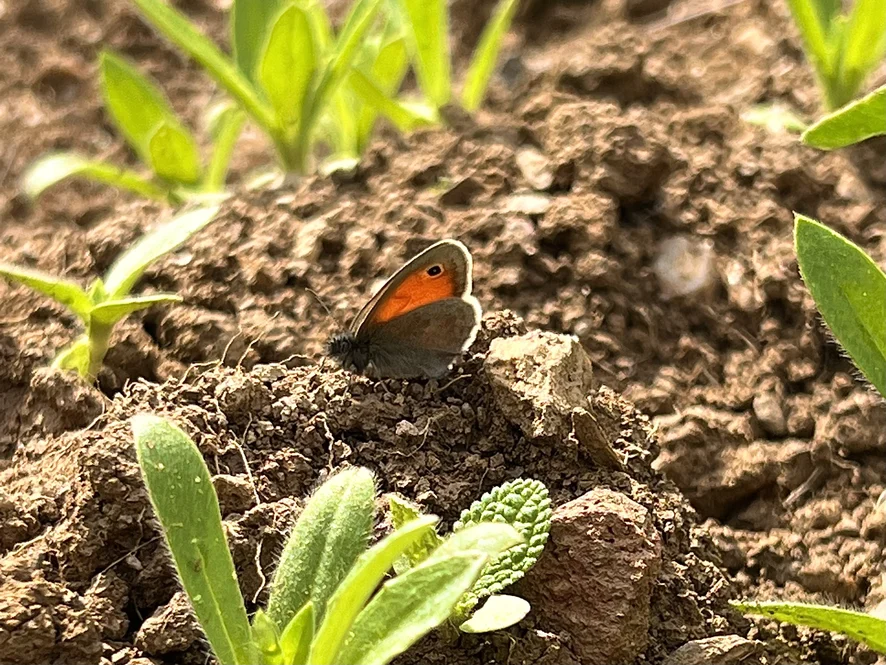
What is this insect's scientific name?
Coenonympha pamphilus
